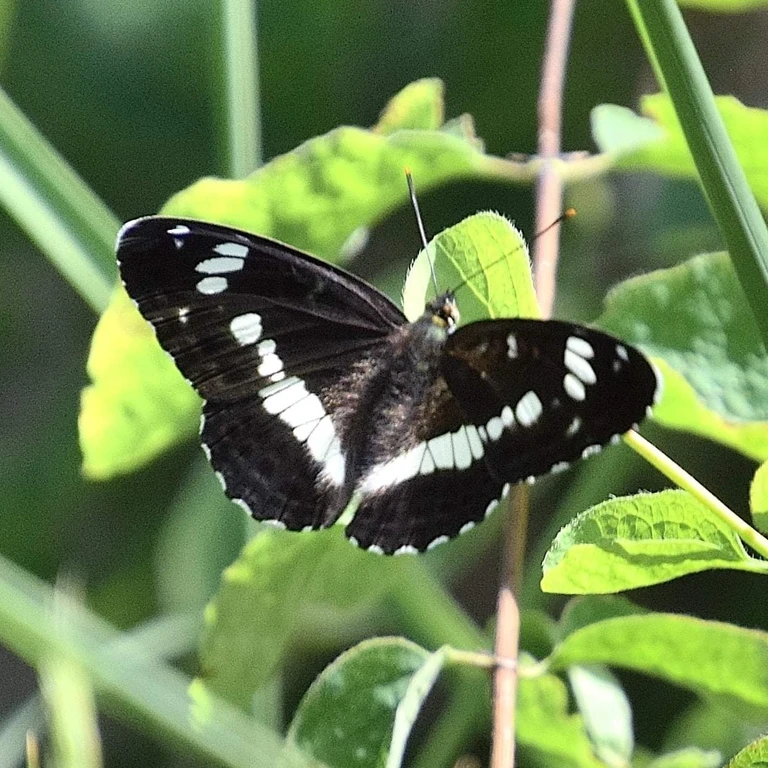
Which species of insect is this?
Limenitis camilla (also Ladoga camilla)
